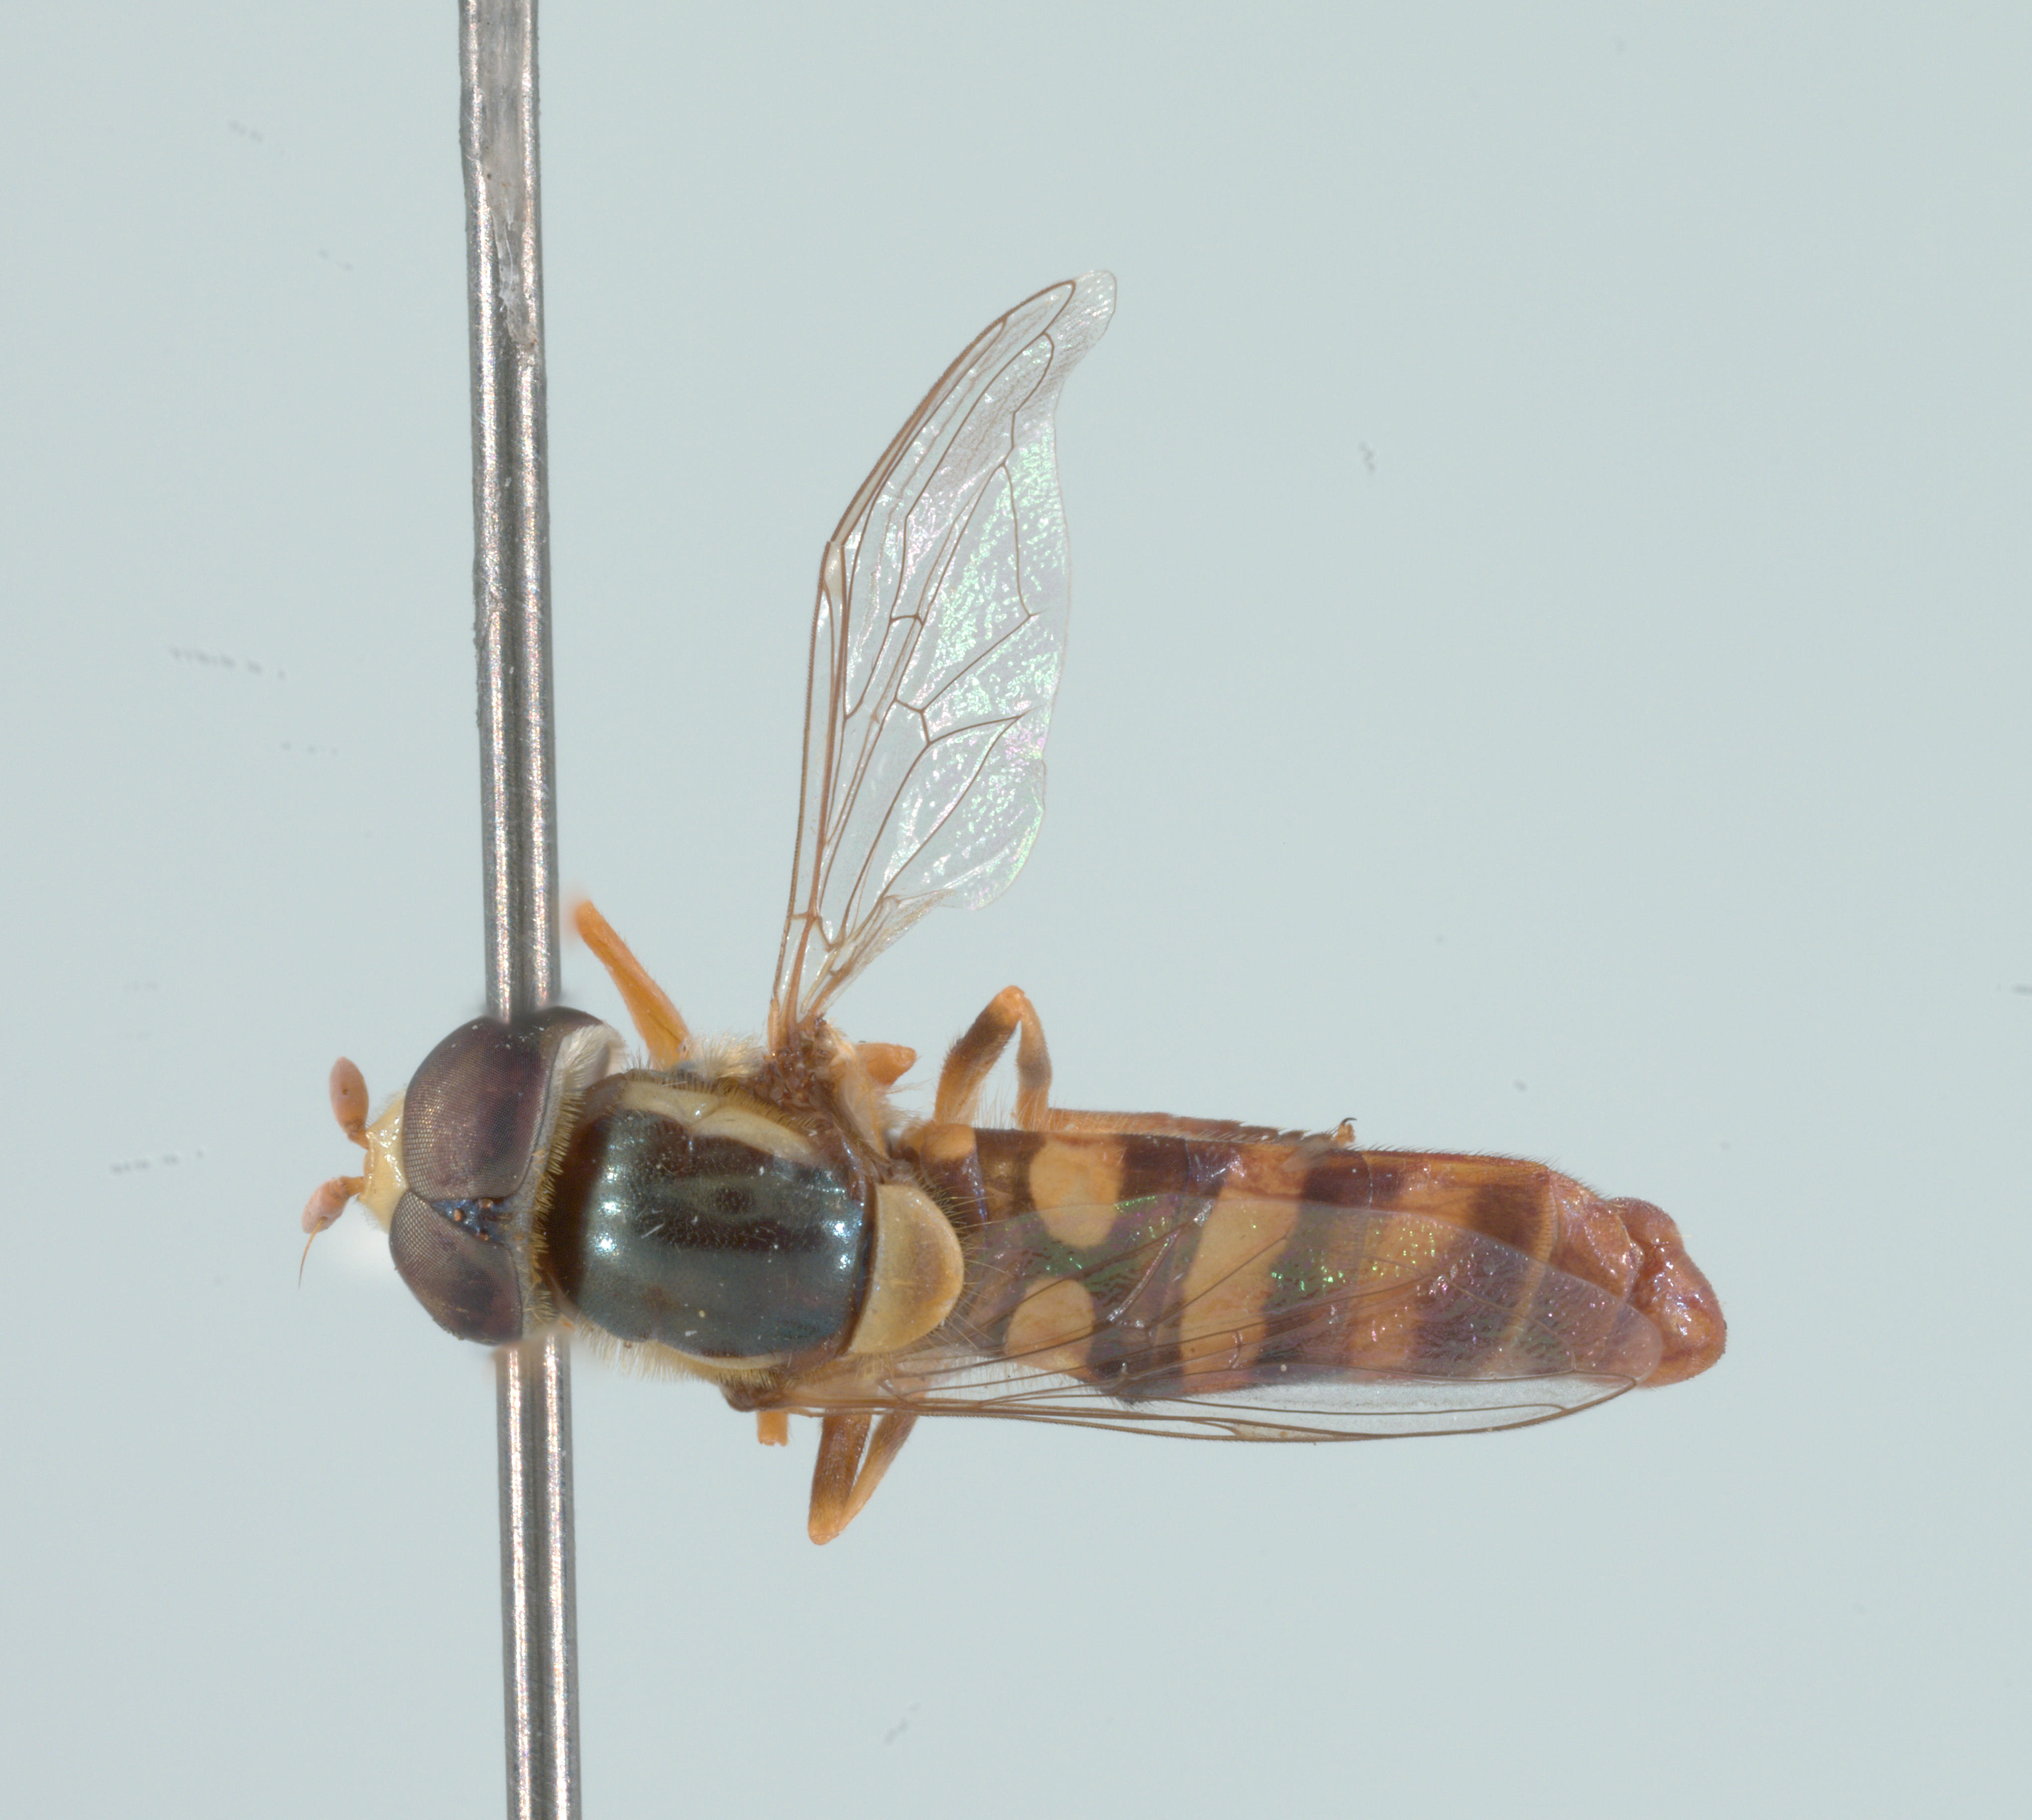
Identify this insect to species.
Ischiodon scutellaris
